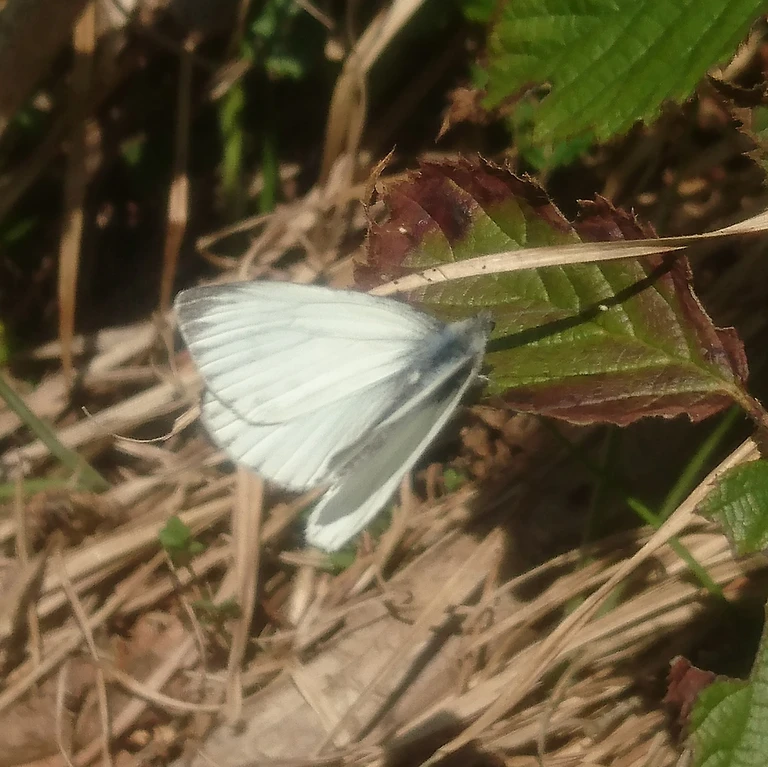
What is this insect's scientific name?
Pieris napi
